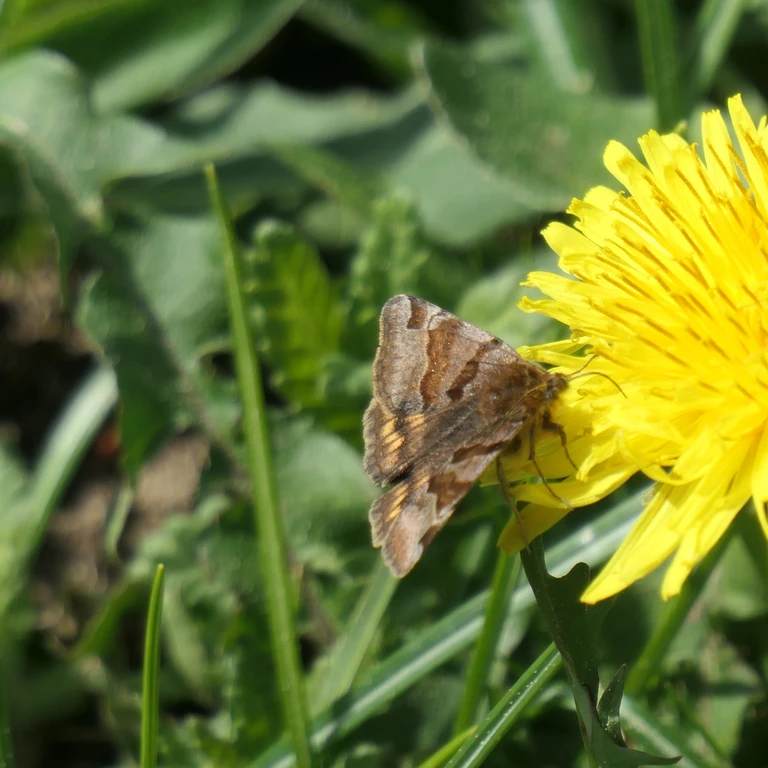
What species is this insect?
Euclidia glyphica
